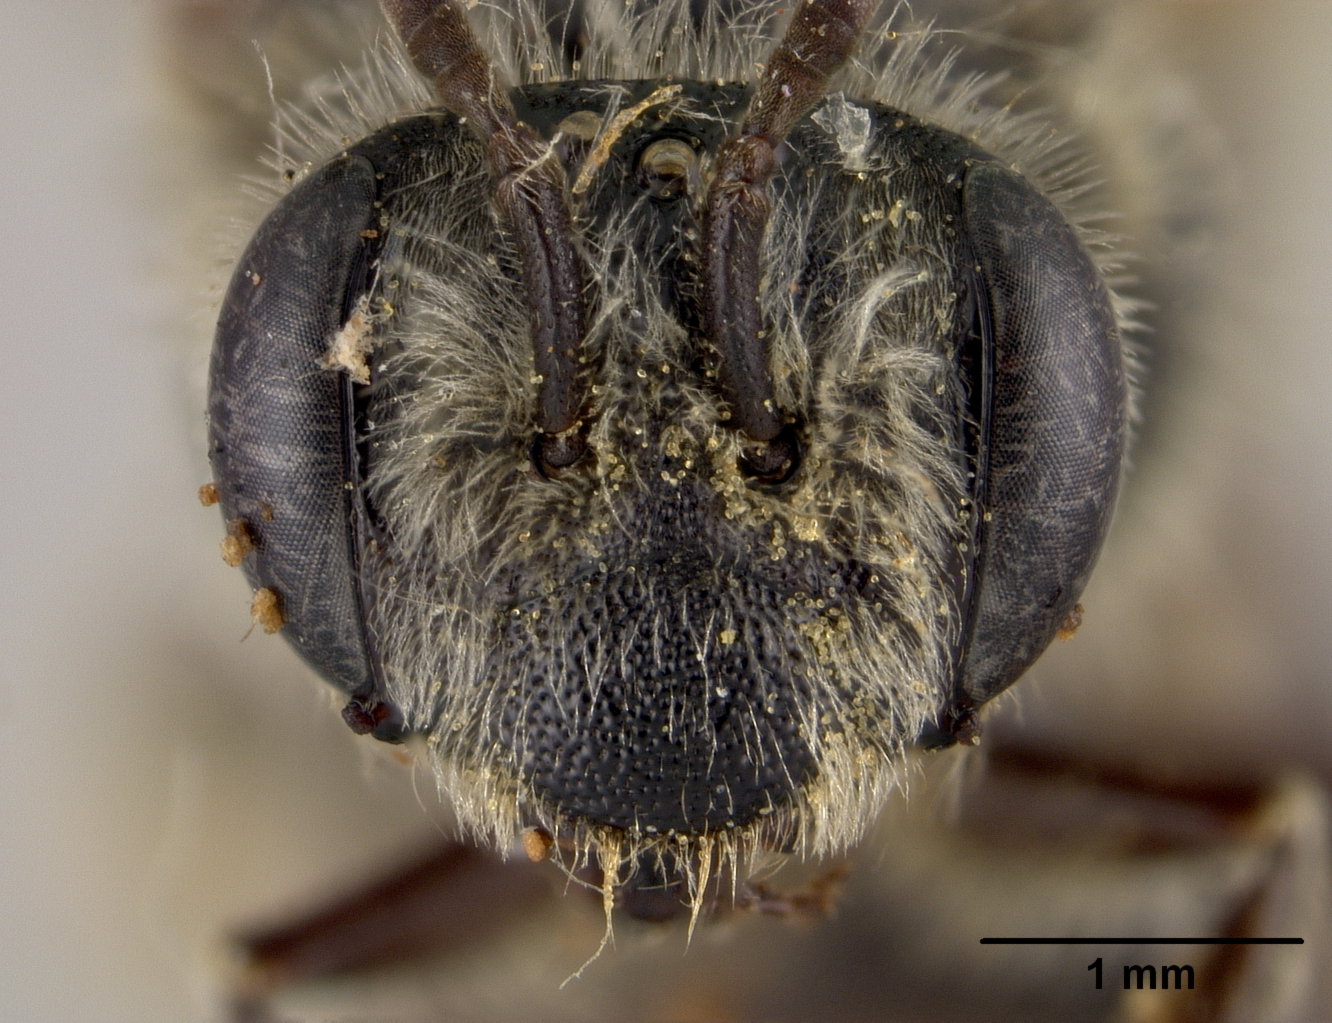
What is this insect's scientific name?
Andrena arenakensis
